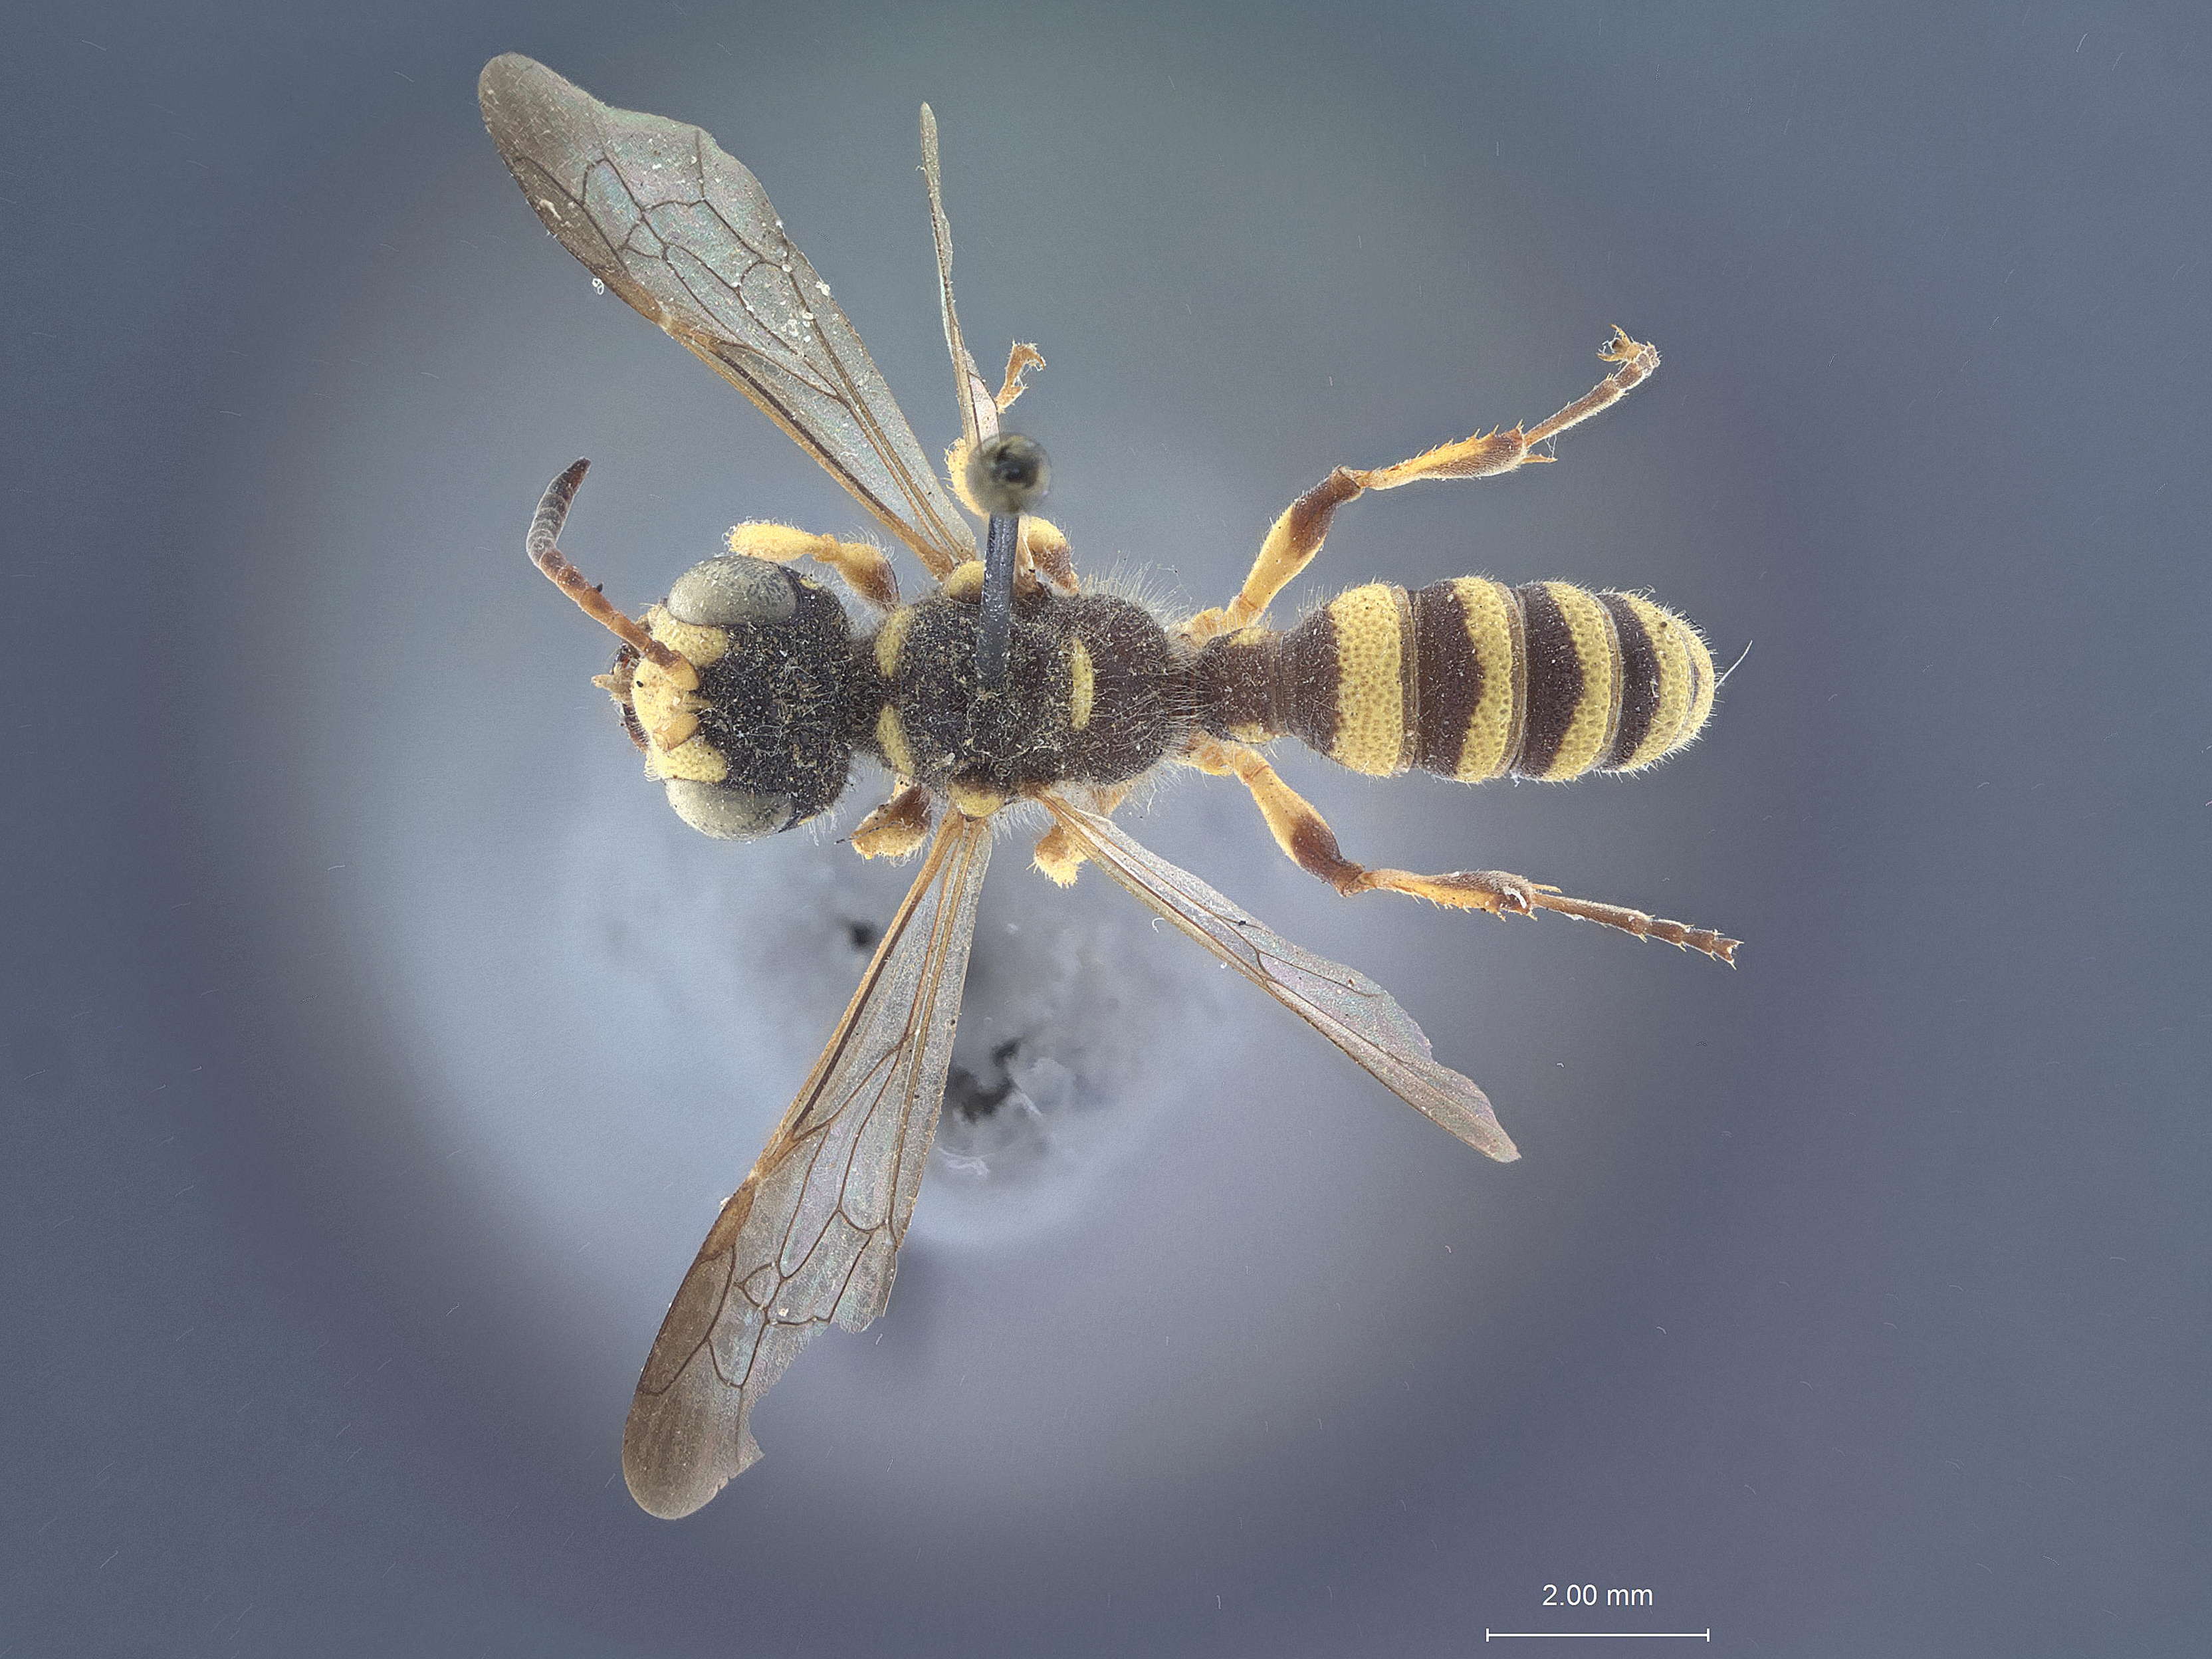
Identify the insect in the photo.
Cerceris moroderi
